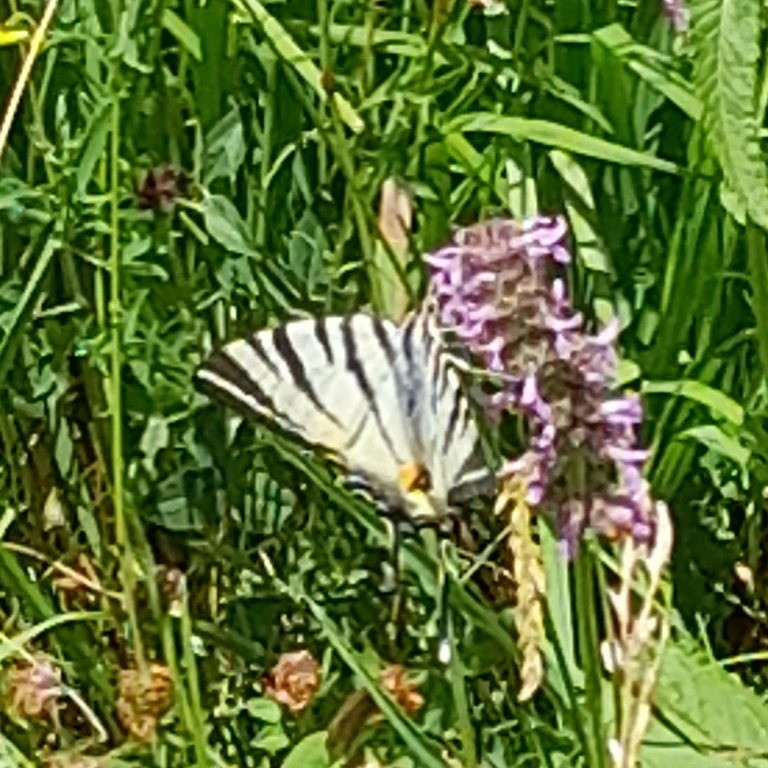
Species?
Iphiclides podalirius
